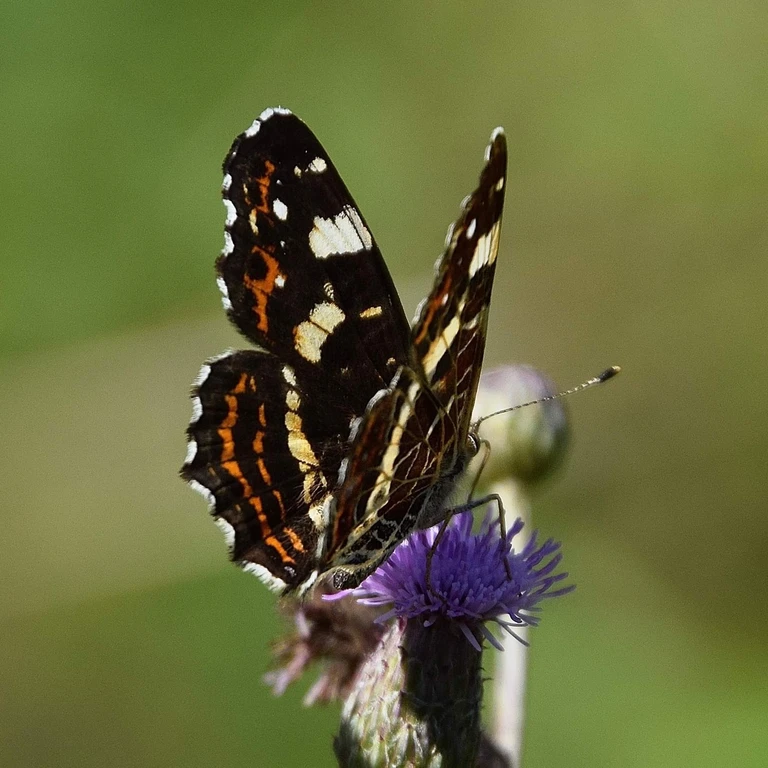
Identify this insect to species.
Araschnia levana
